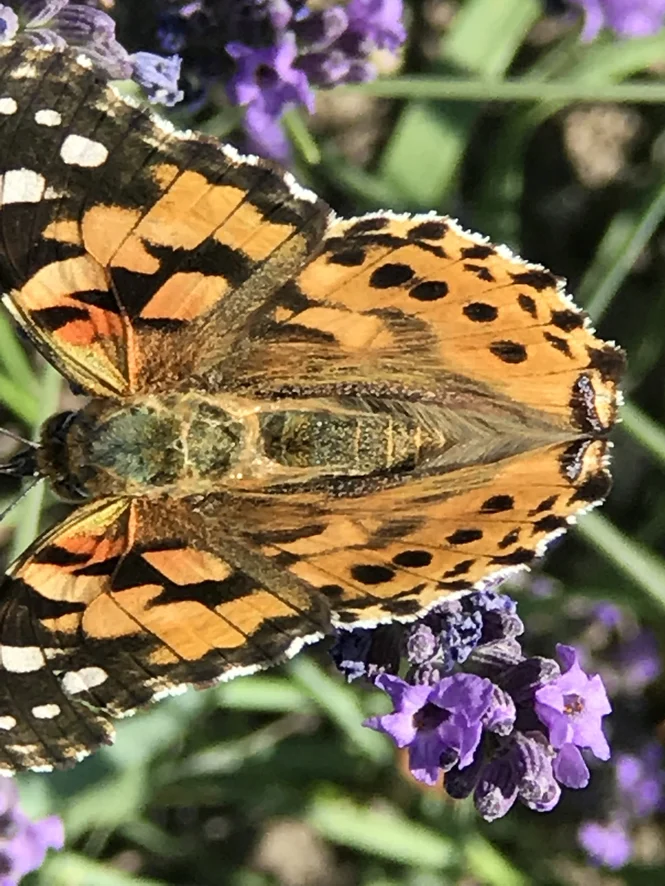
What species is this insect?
Vanessa cardui
